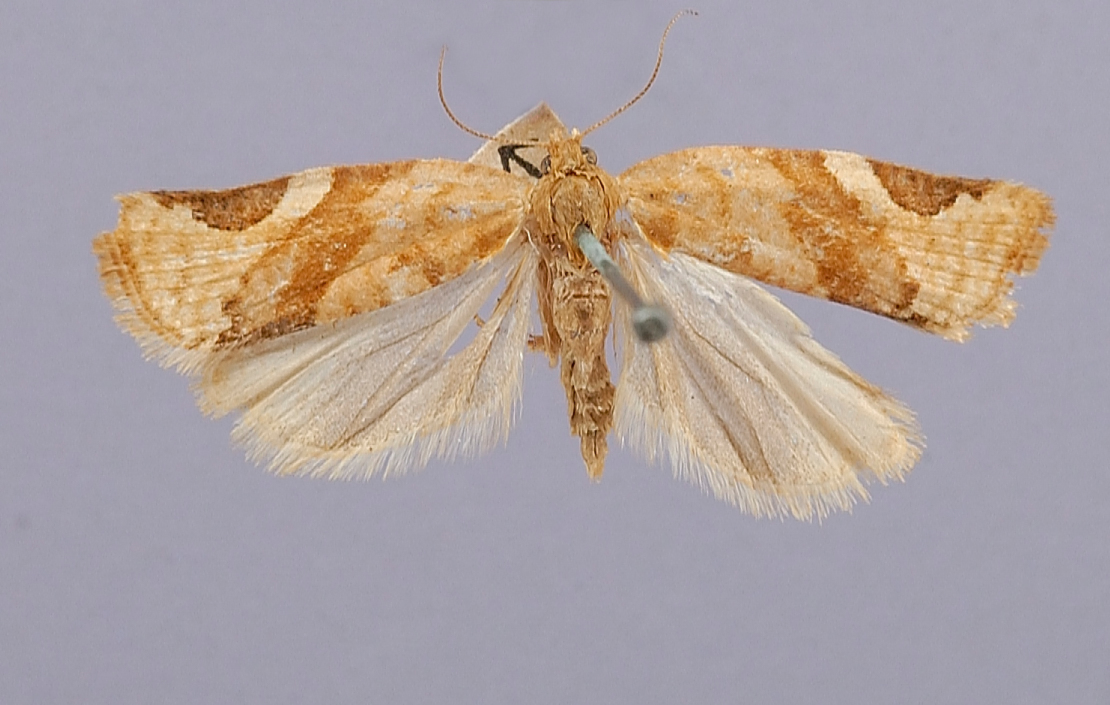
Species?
Lophoderus coloradanus
